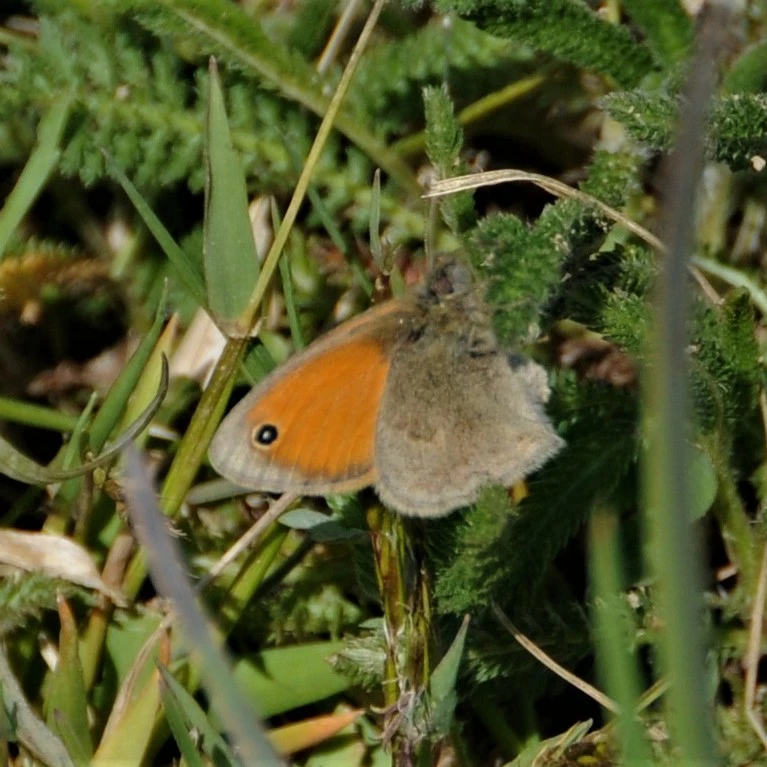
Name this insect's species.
Coenonympha pamphilus
